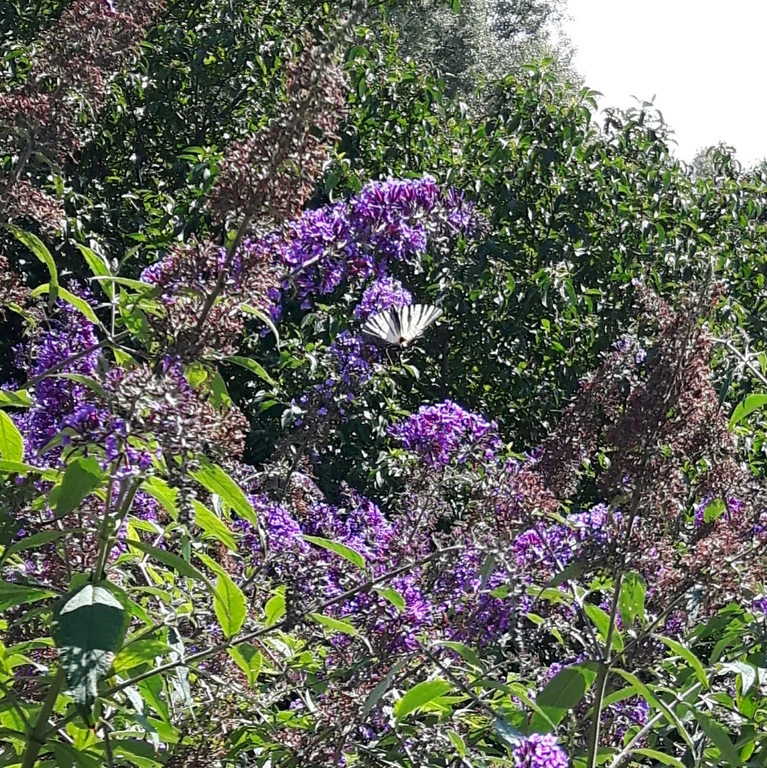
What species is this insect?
Iphiclides podalirius
